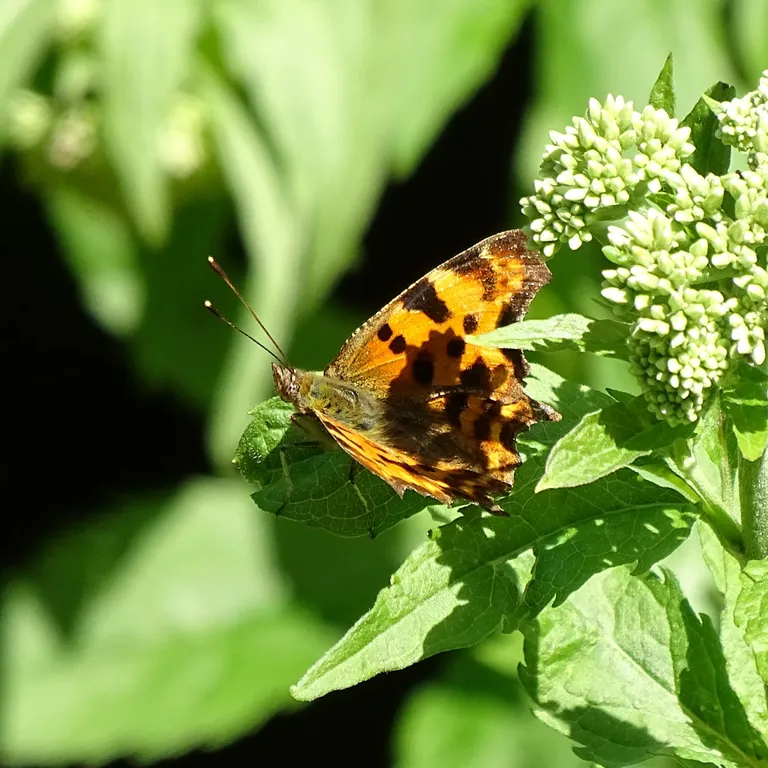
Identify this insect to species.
Polygonia c-album
